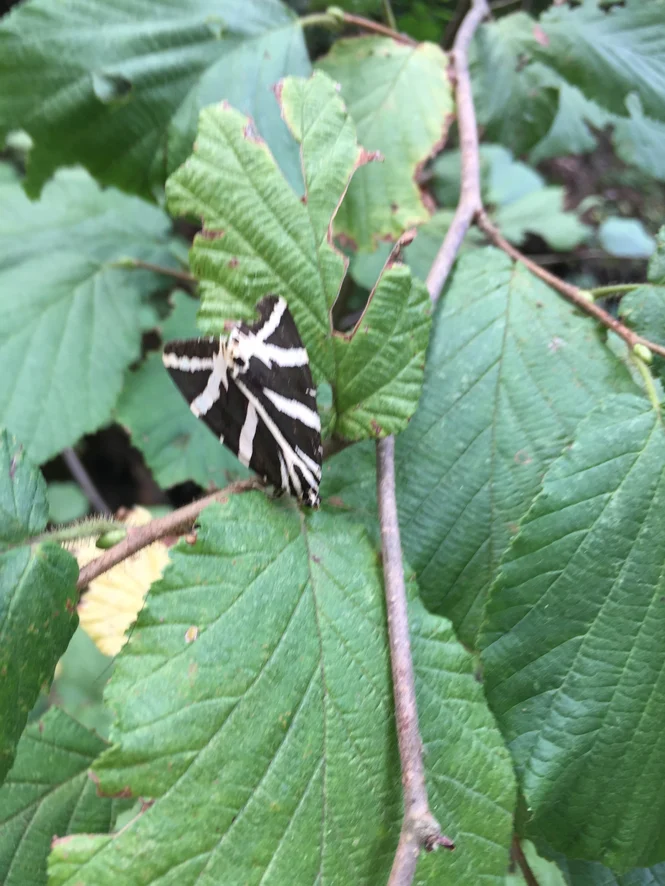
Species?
Euplagia quadripunctaria
